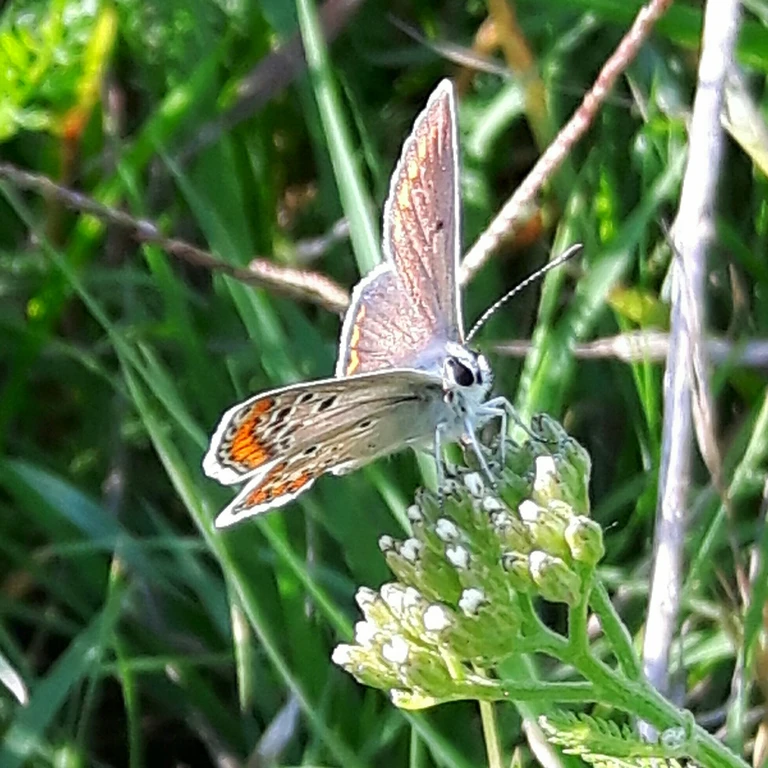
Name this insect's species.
Aricia agestis/artaxerxes
